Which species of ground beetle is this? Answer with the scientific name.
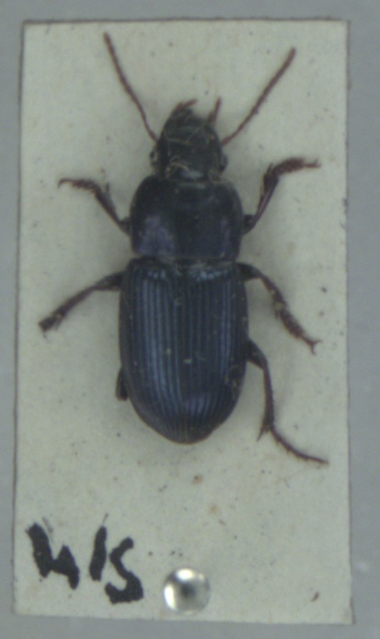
Harpalus rubripes
